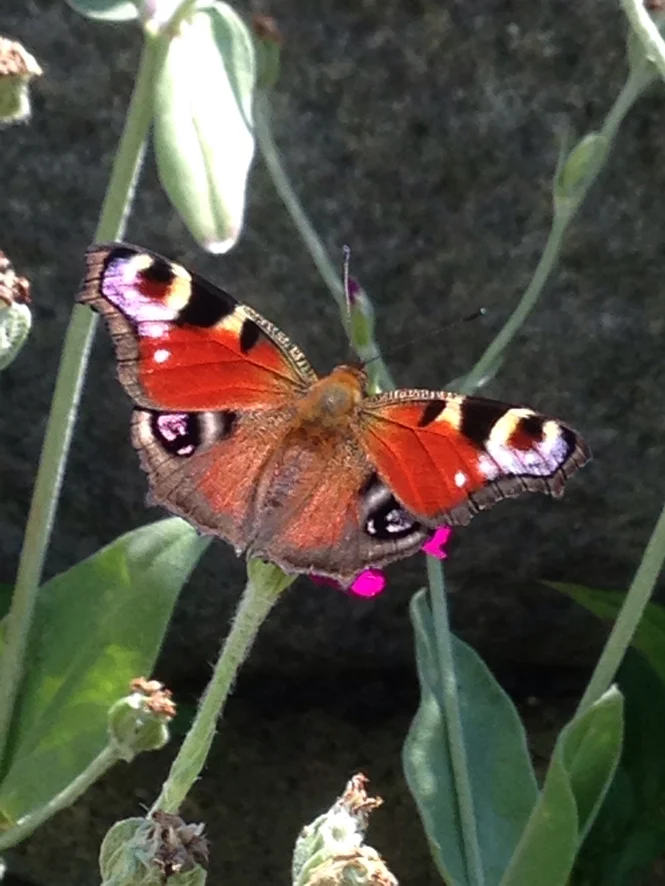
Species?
Aglais io
